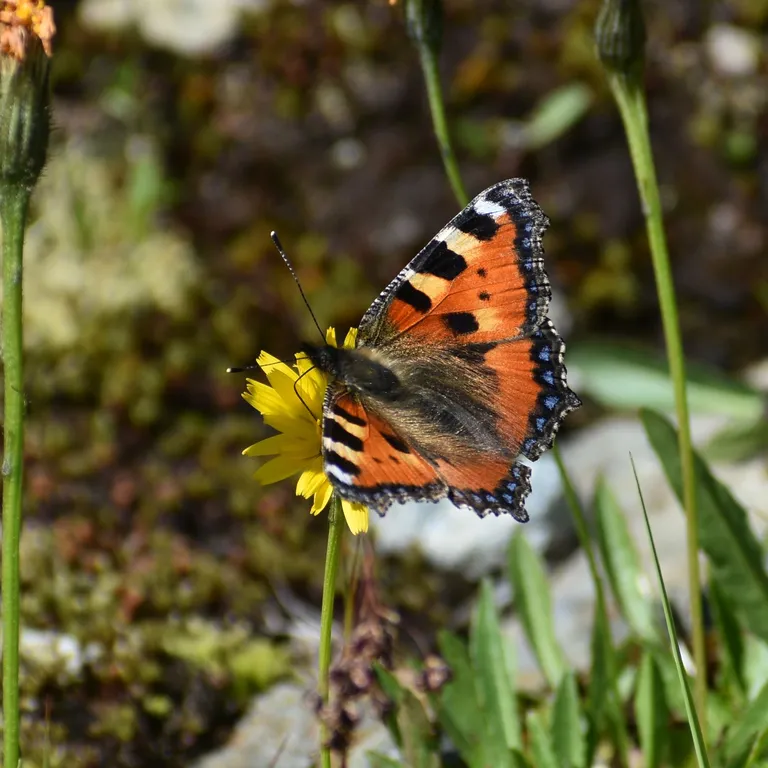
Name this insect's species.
Aglais urticae
